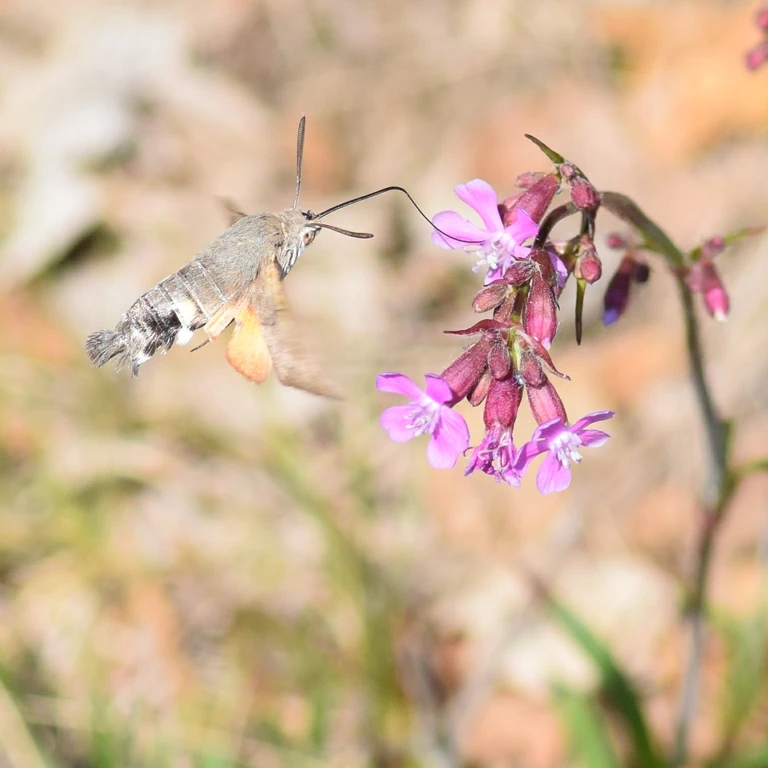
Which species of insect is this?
Macroglossum stellatarum
